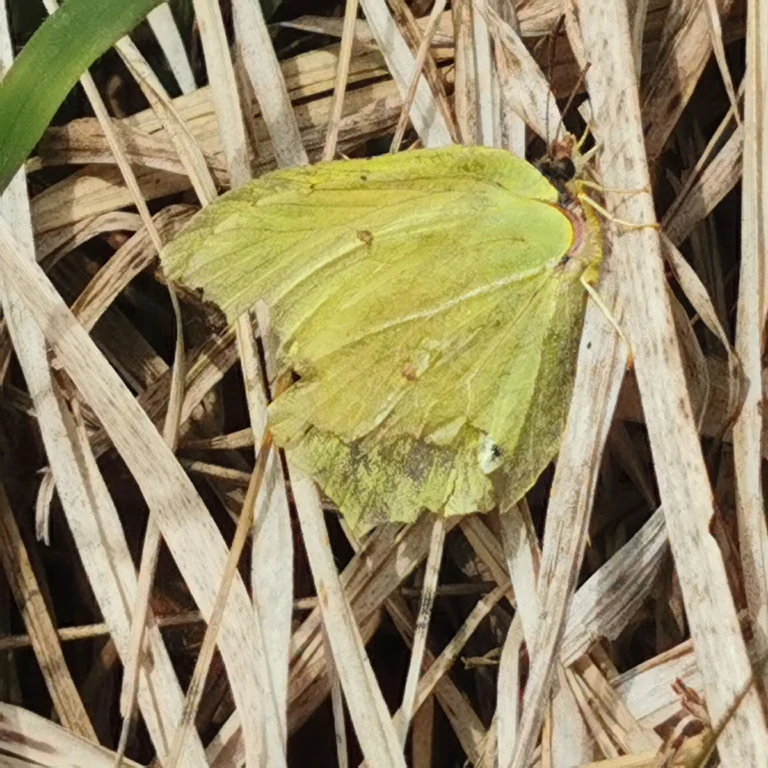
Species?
Gonepteryx rhamni
